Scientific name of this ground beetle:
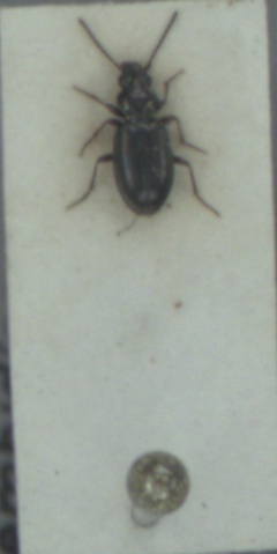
Bembidion lampros
